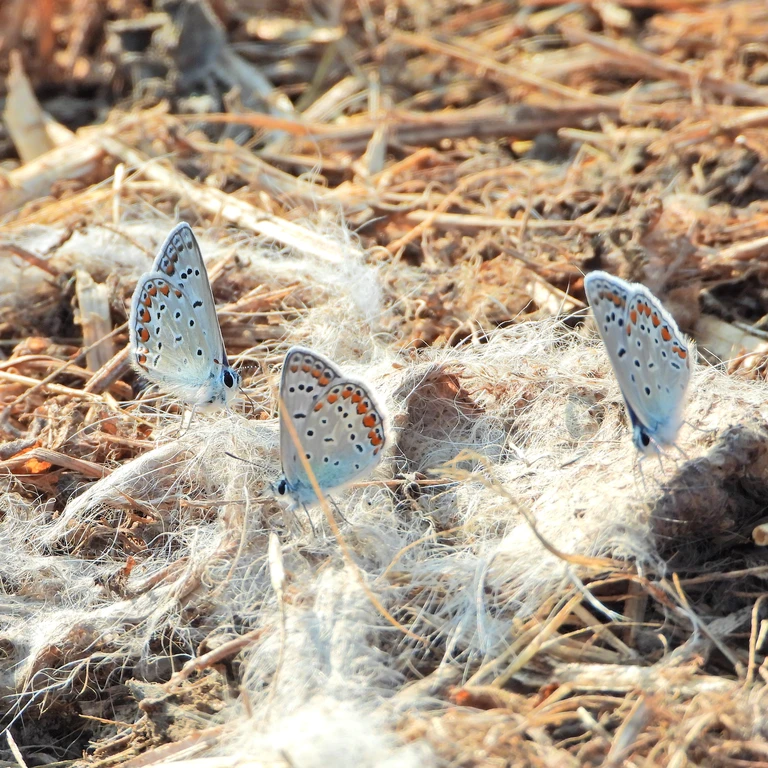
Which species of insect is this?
Polyommatus icarus
